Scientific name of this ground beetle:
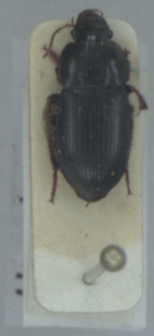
Harpalus tardus
